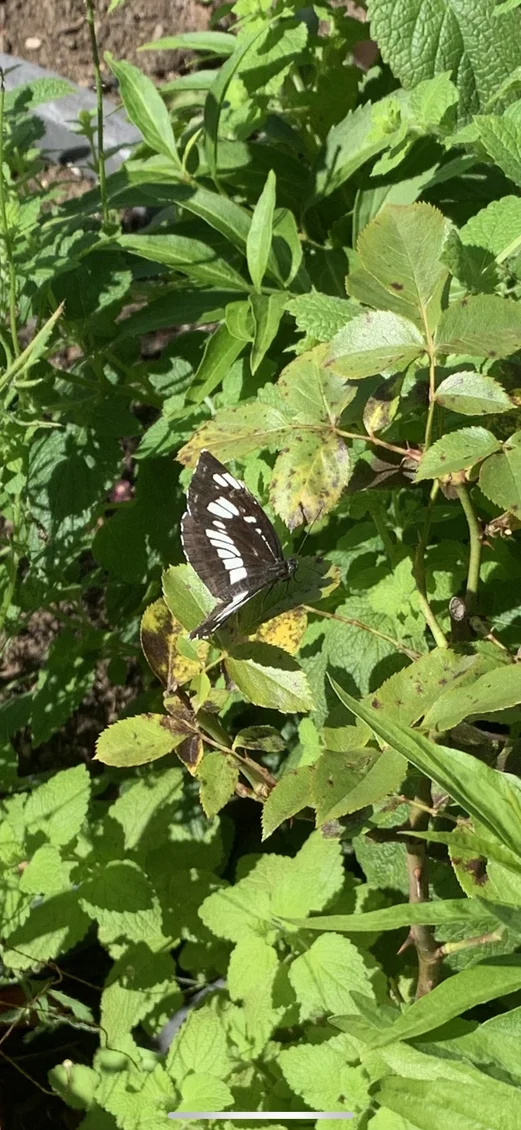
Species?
Neptis rivularis
